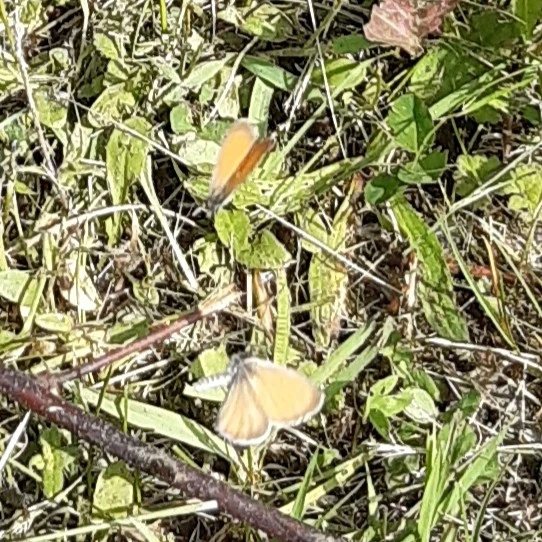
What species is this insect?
Coenonympha pamphilus
